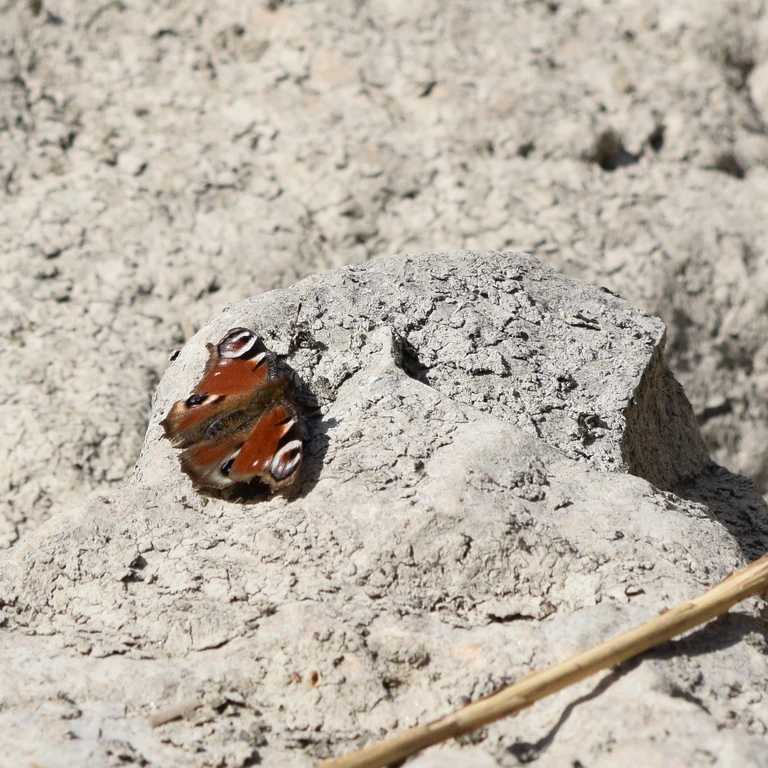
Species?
Aglais io
